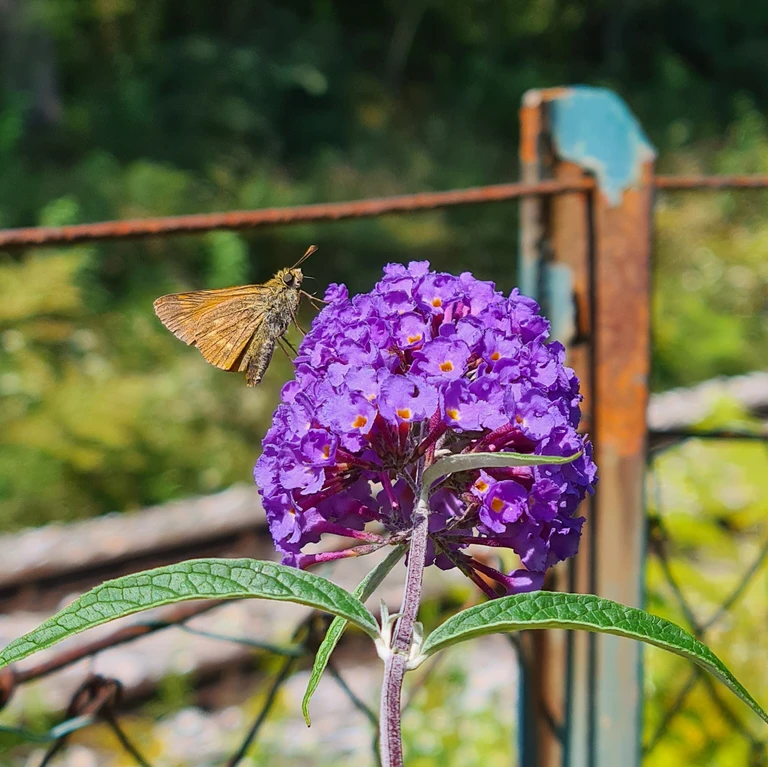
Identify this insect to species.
Ochlodes sylvanus (also Ochlodes venata)
